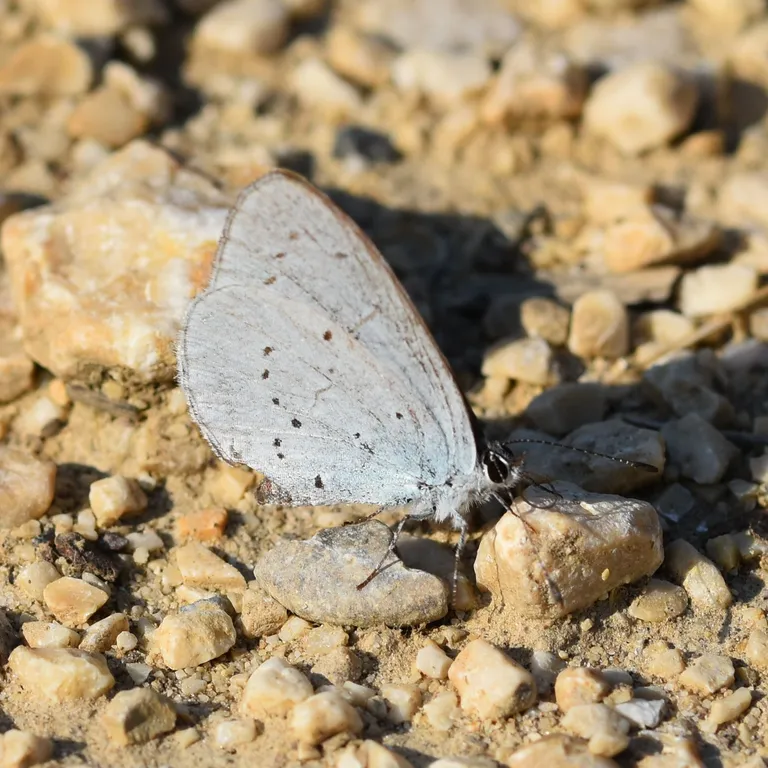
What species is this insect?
Celastrina argiolus
